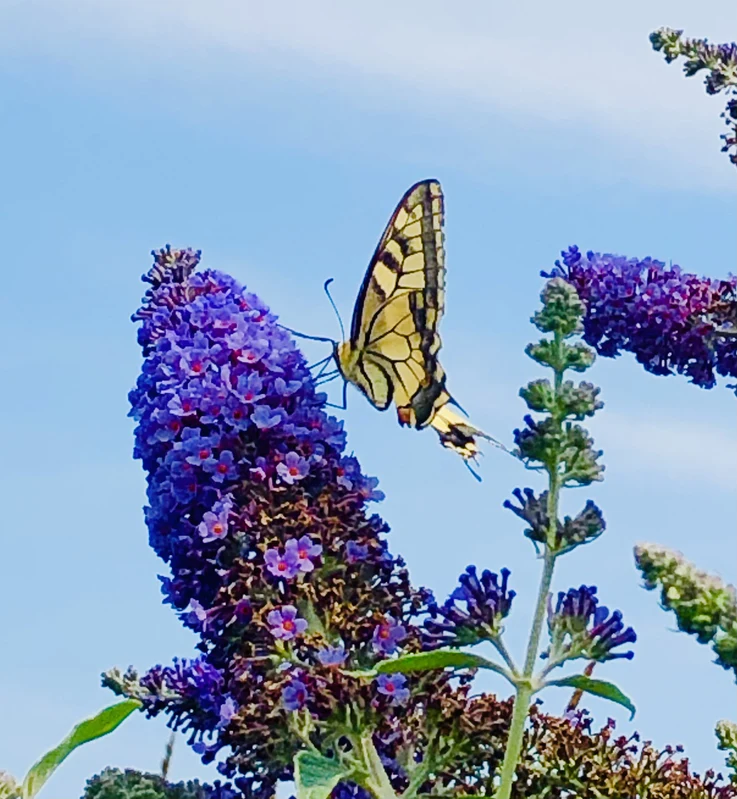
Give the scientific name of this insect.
Papilio machaon
